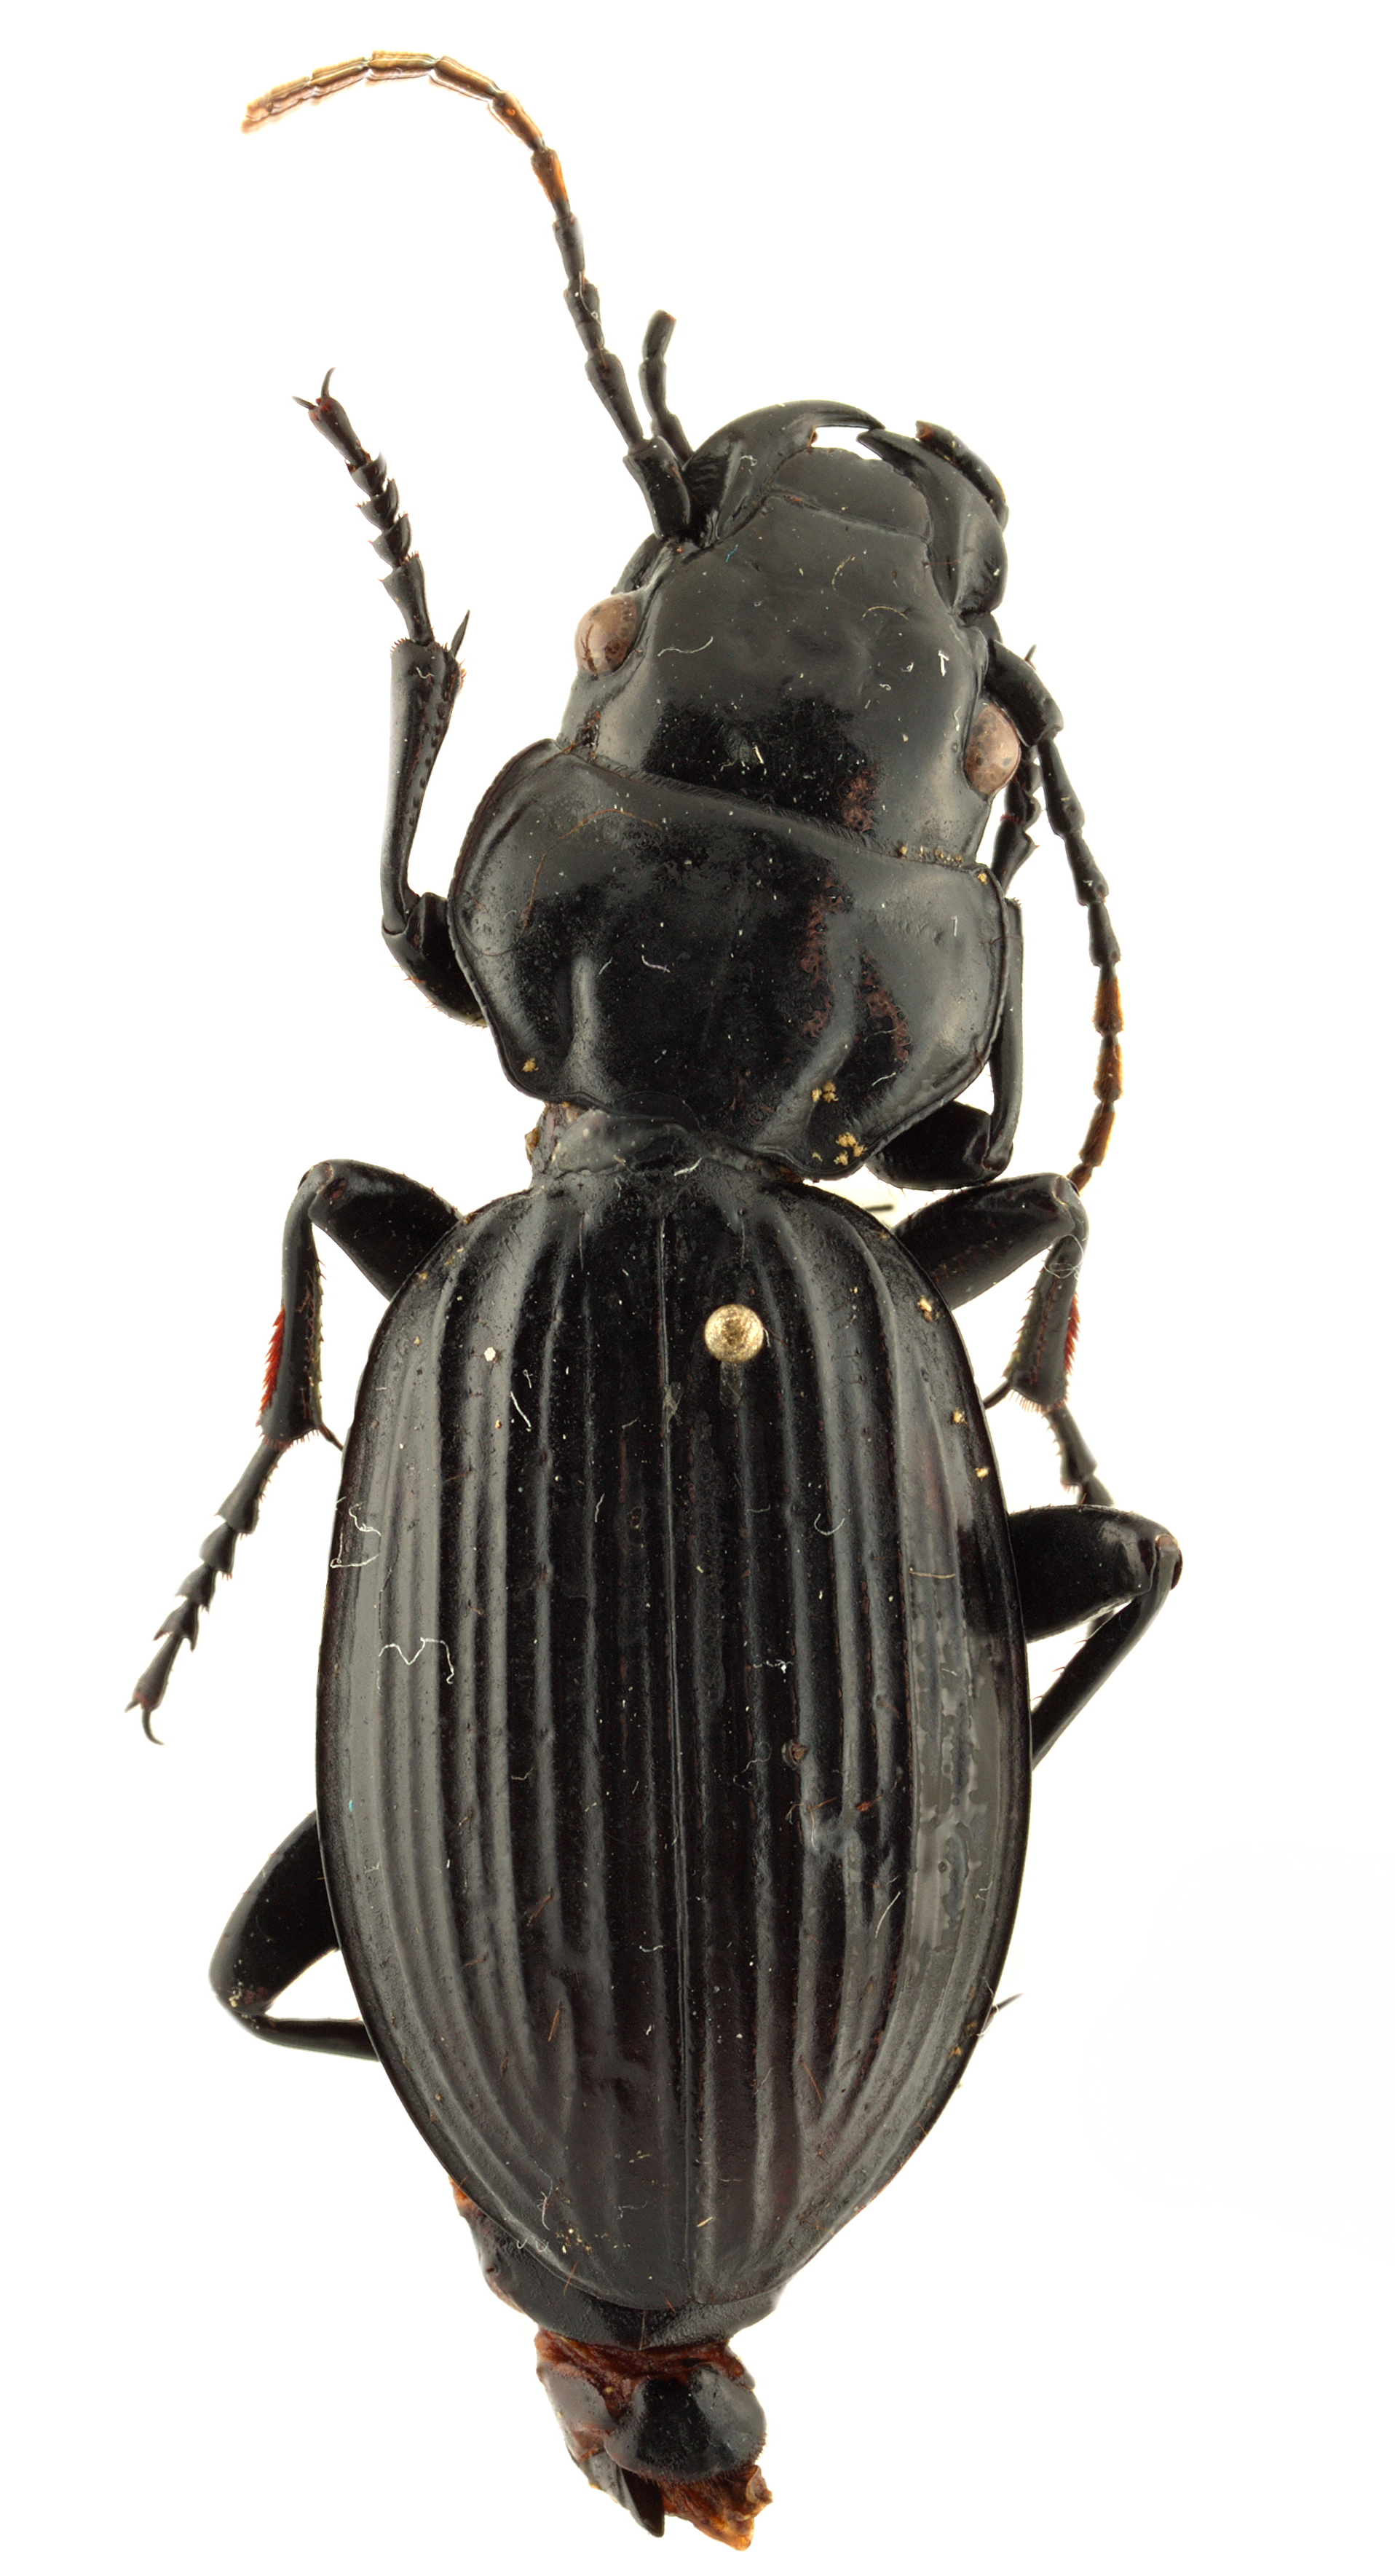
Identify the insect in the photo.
Enceladus gigas
